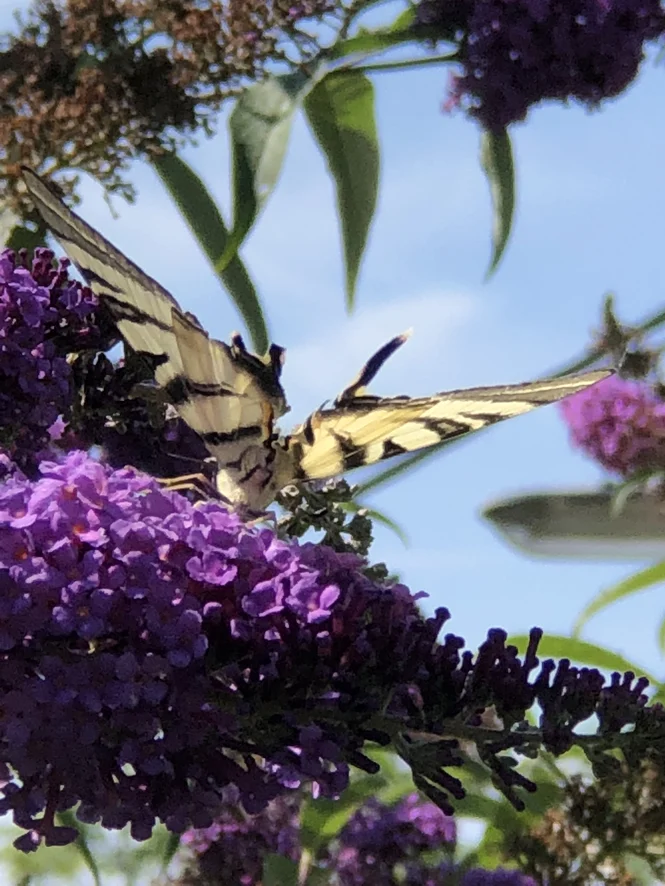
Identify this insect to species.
Iphiclides podalirius
